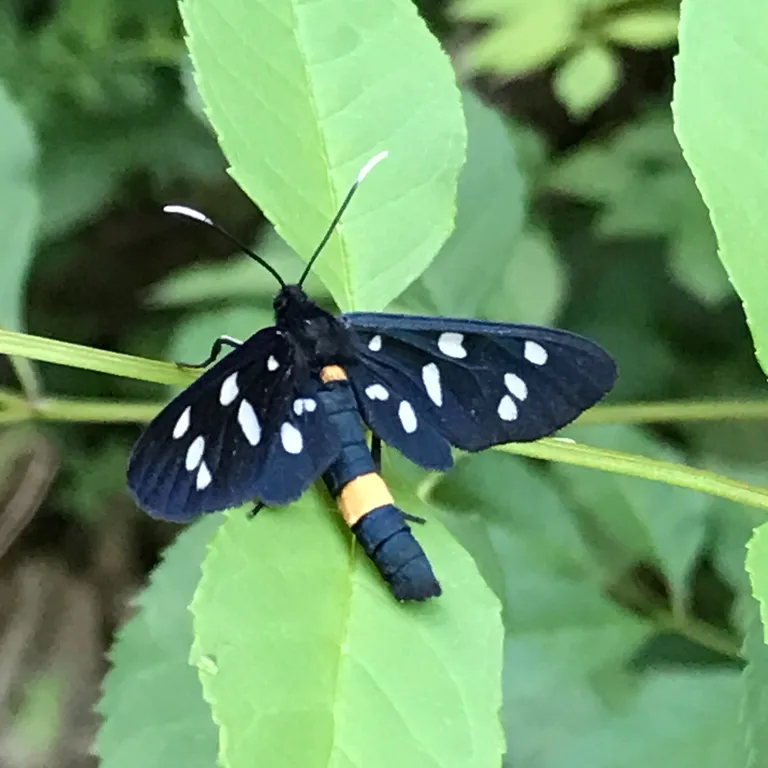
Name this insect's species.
Amata phegea
